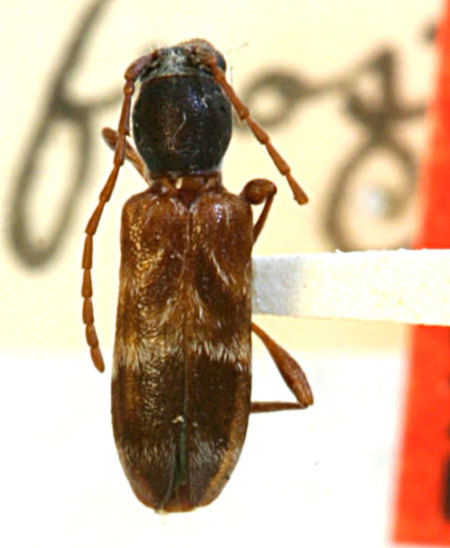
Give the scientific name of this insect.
Microclytus frosti (also Microclytus compressicollis)
